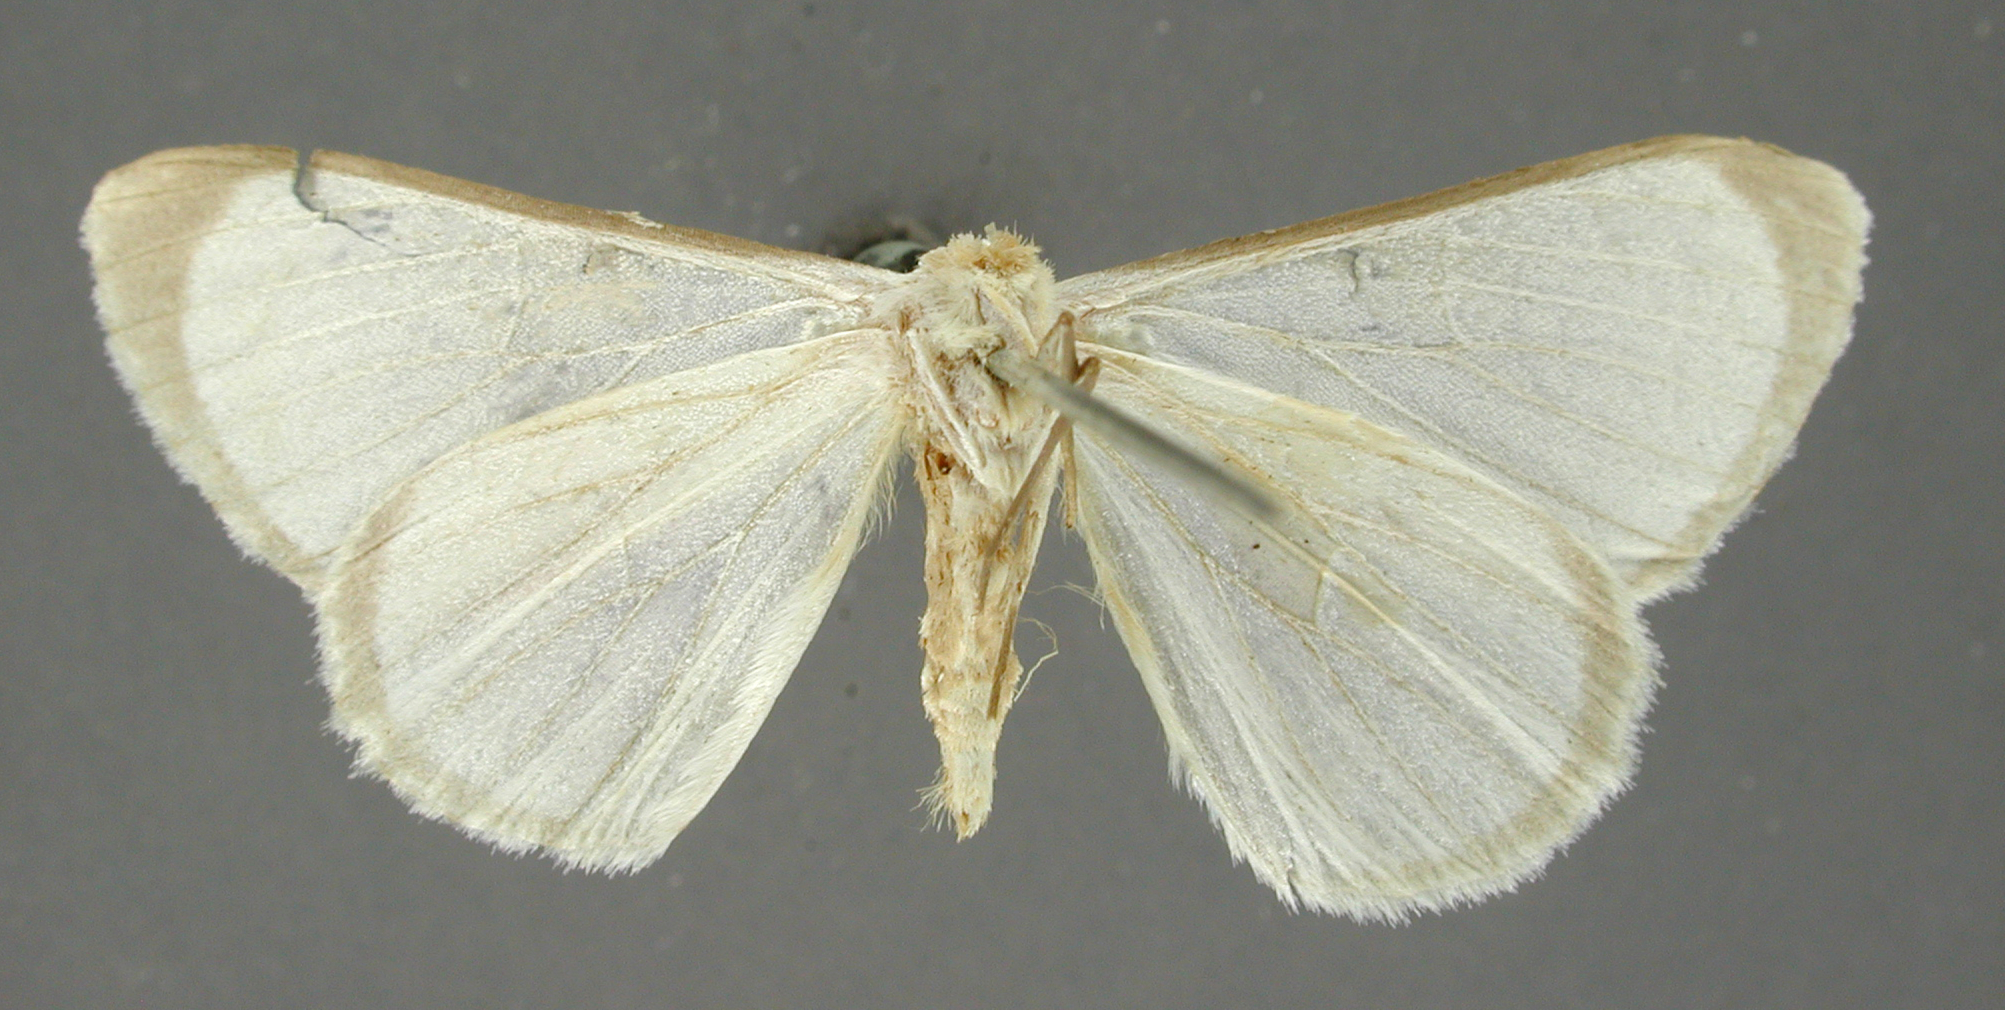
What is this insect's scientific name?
Perigramma marginata
